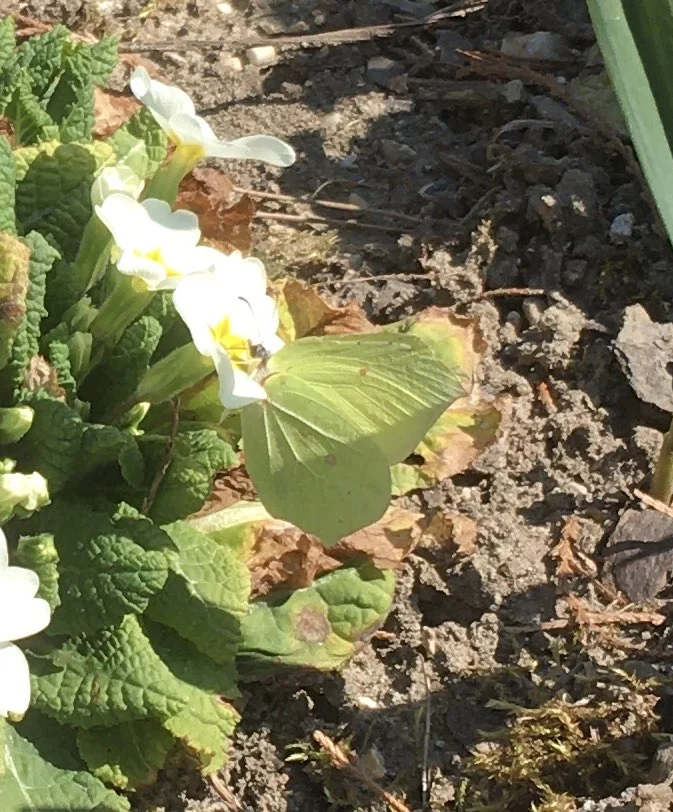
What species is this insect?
Gonepteryx rhamni
